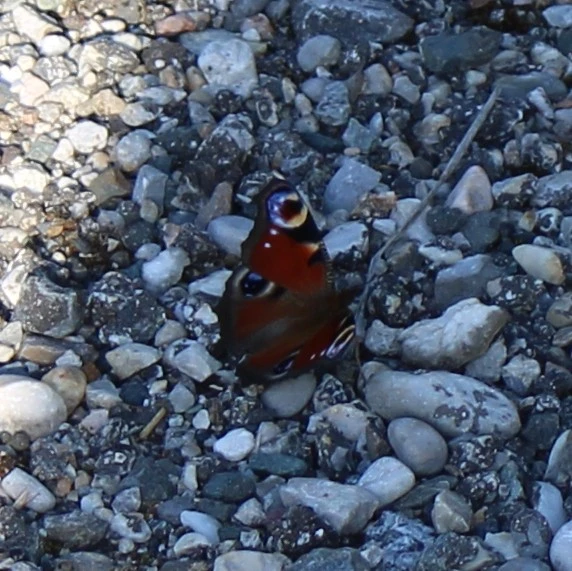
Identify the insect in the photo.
Aglais io
